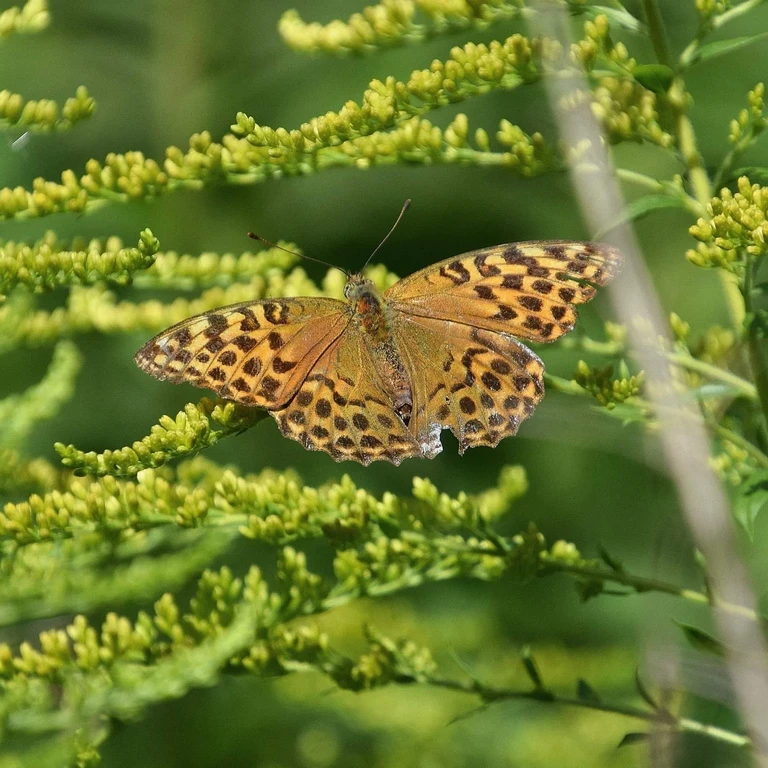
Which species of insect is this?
Argynnis paphia
